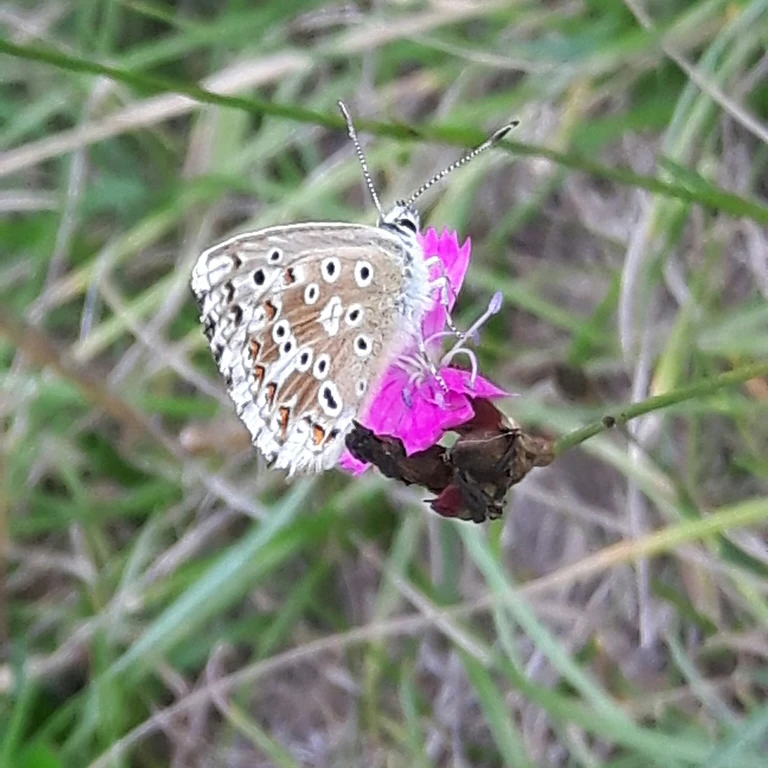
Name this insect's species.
Lysandra coridon
